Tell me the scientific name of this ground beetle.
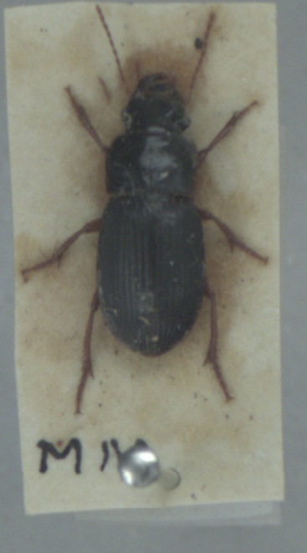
Harpalus latus
